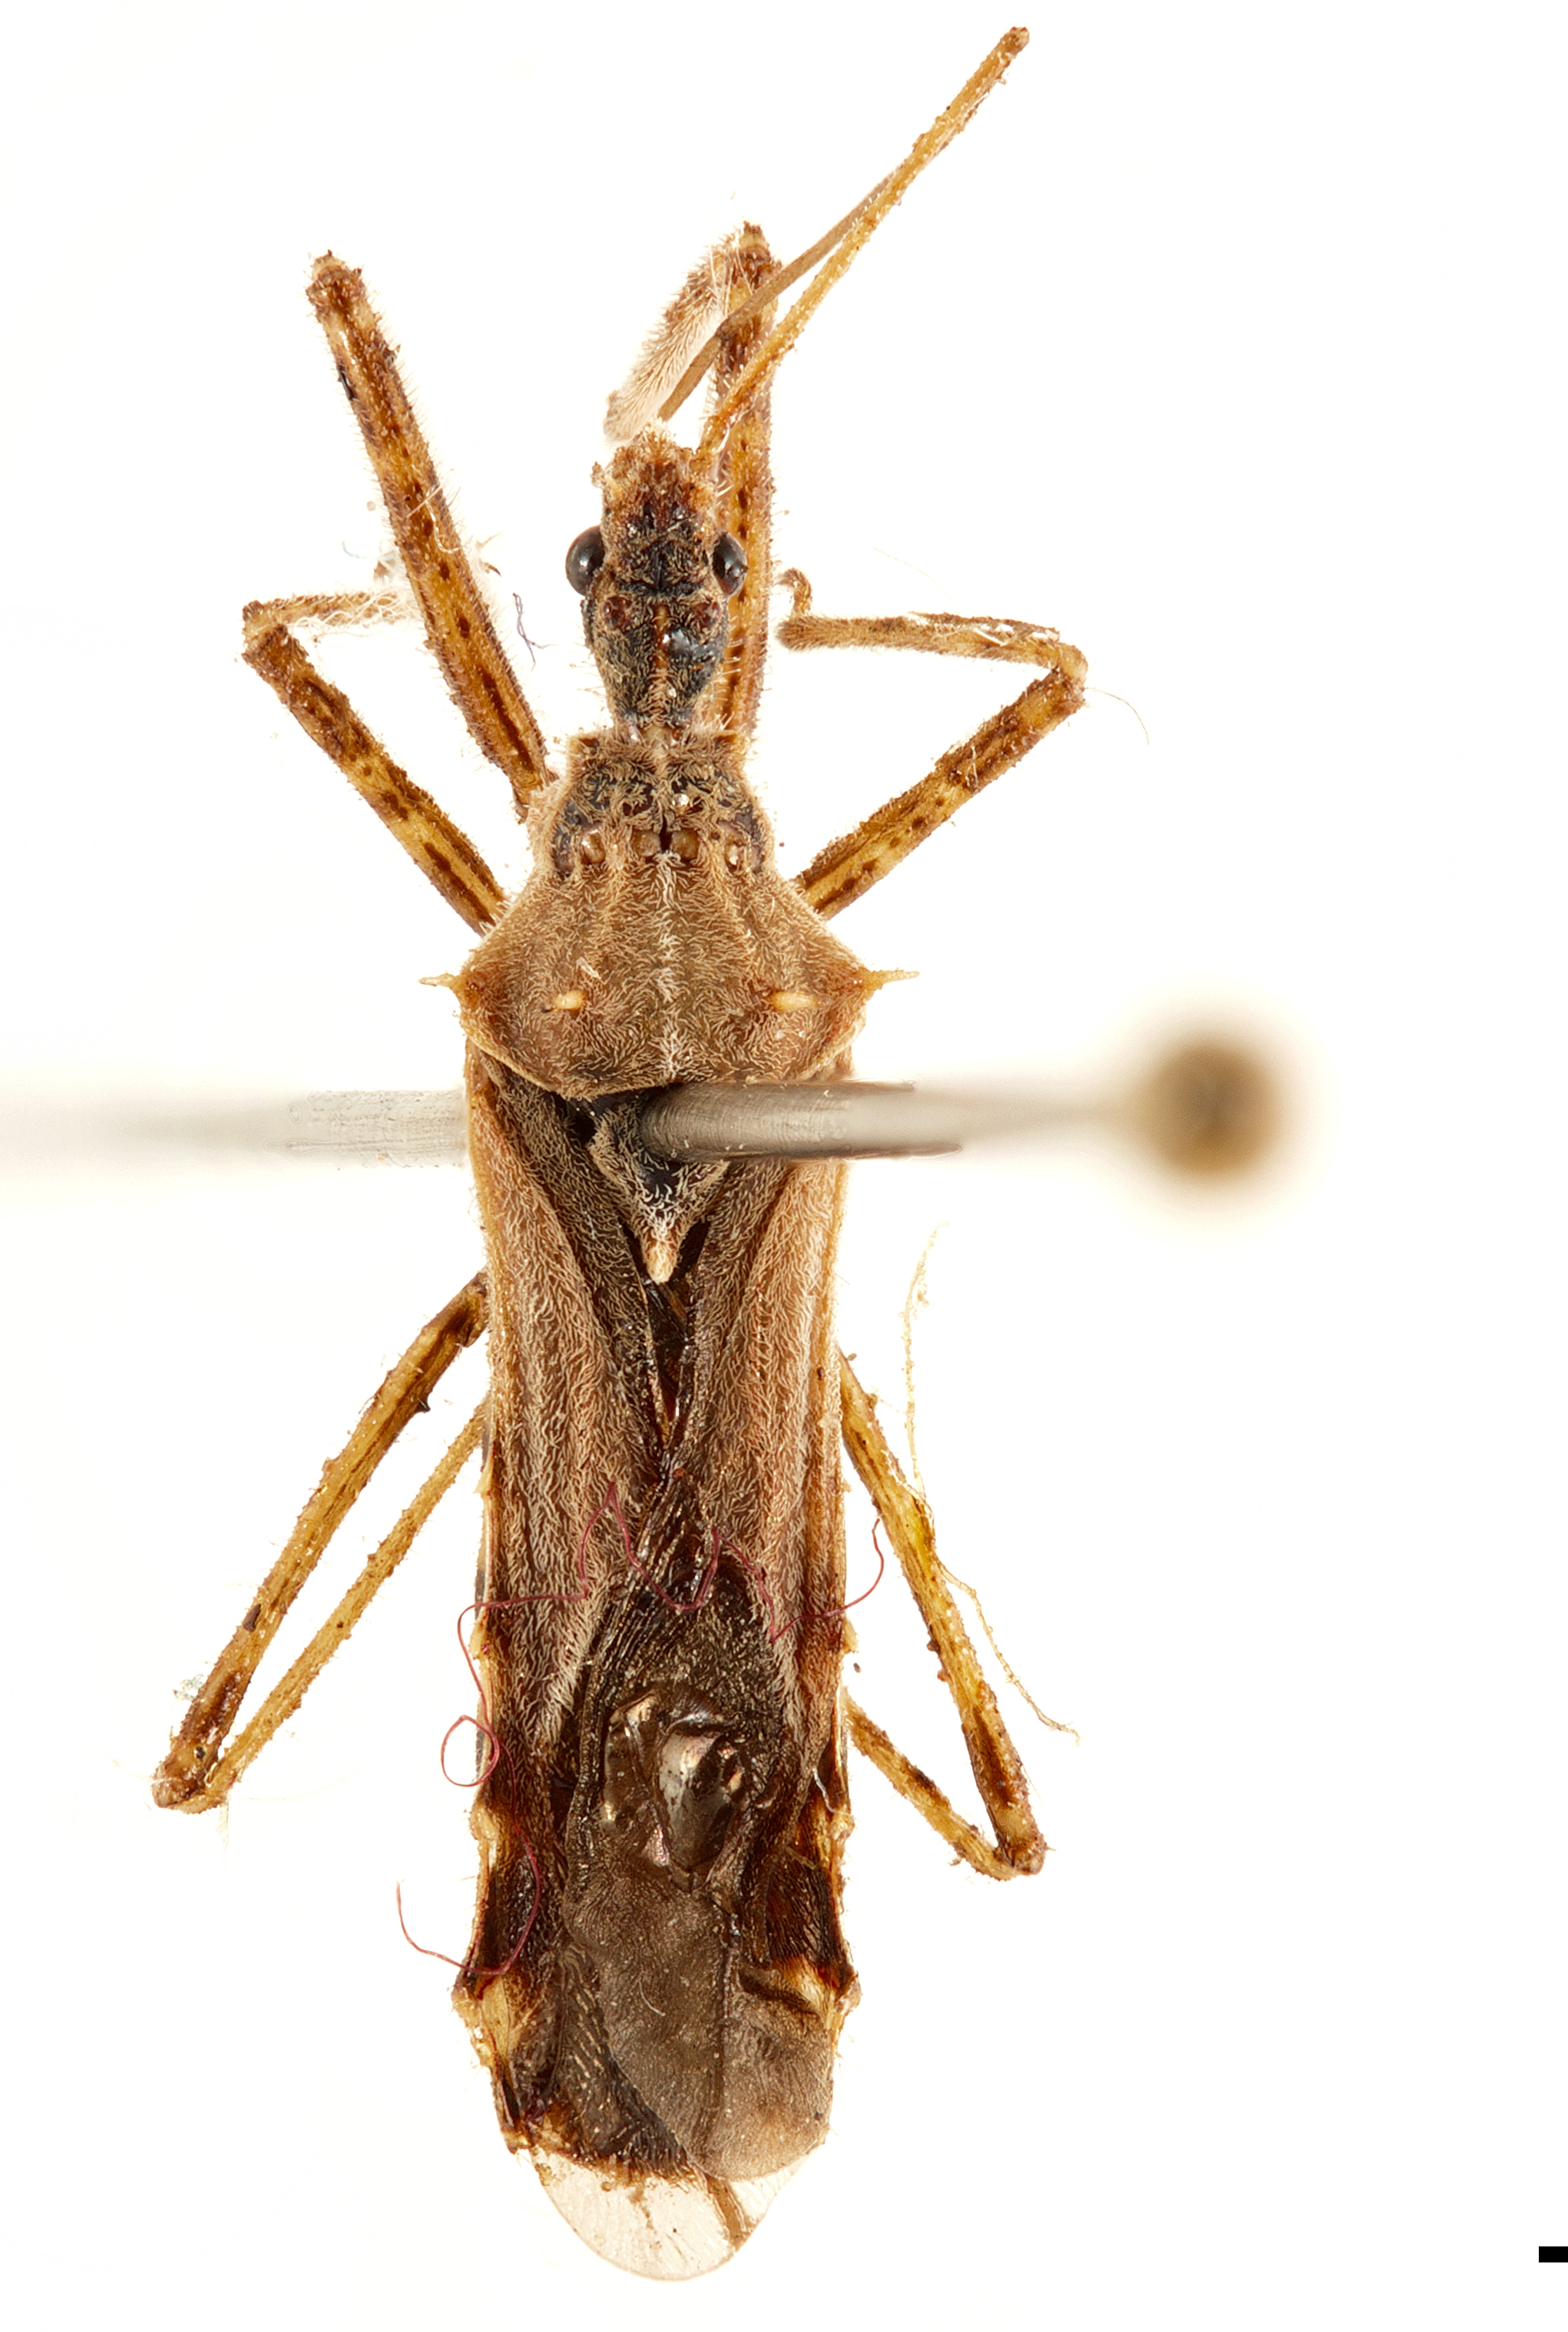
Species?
Atrachelus cinereus
